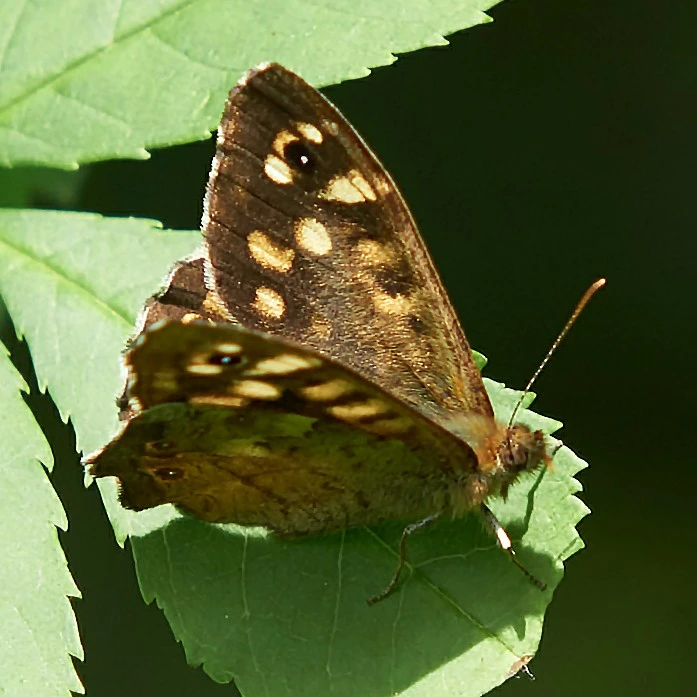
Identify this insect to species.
Pararge aegeria
